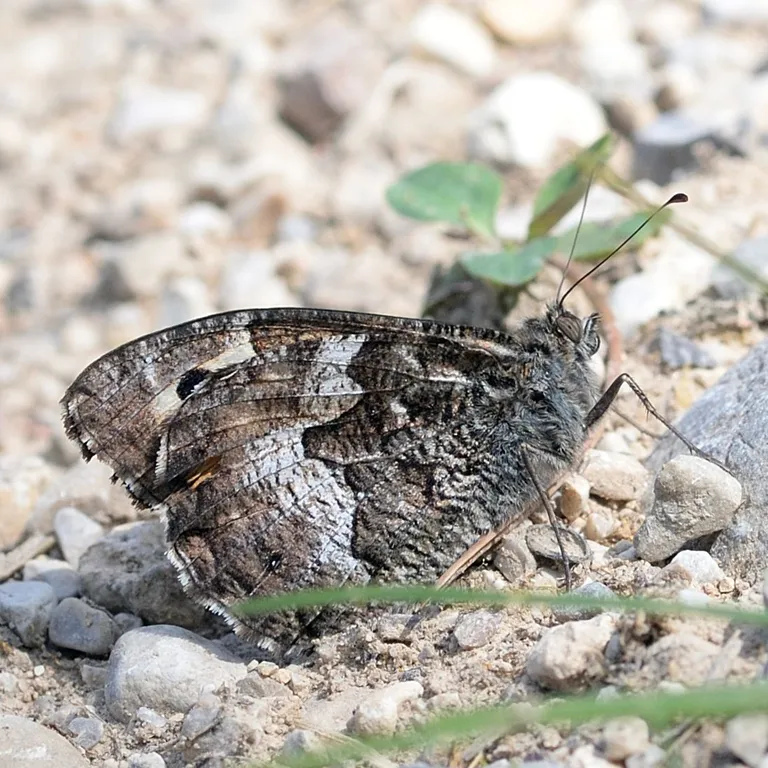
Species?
Hipparchia semele
